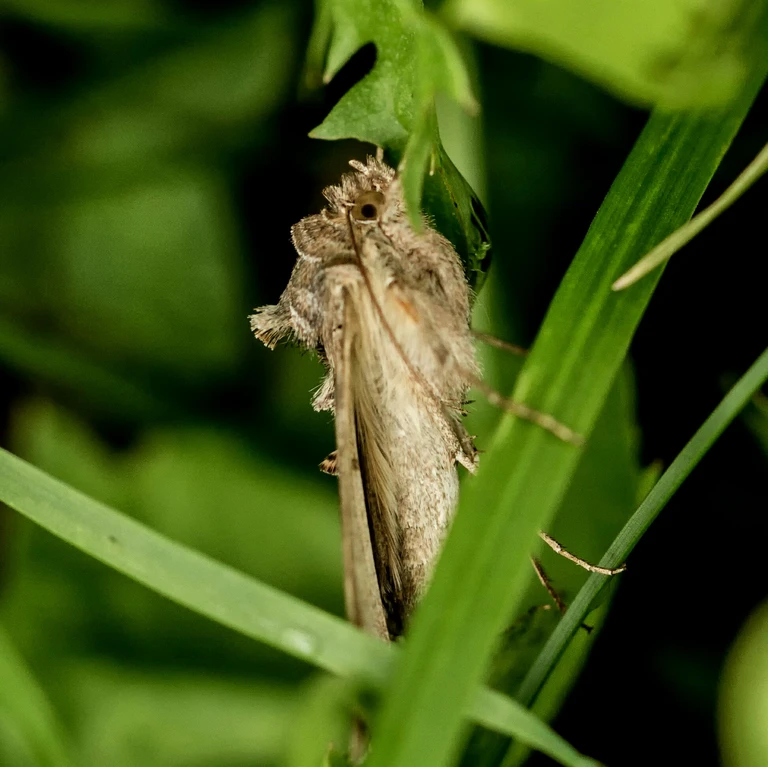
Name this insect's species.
Autographa gamma
